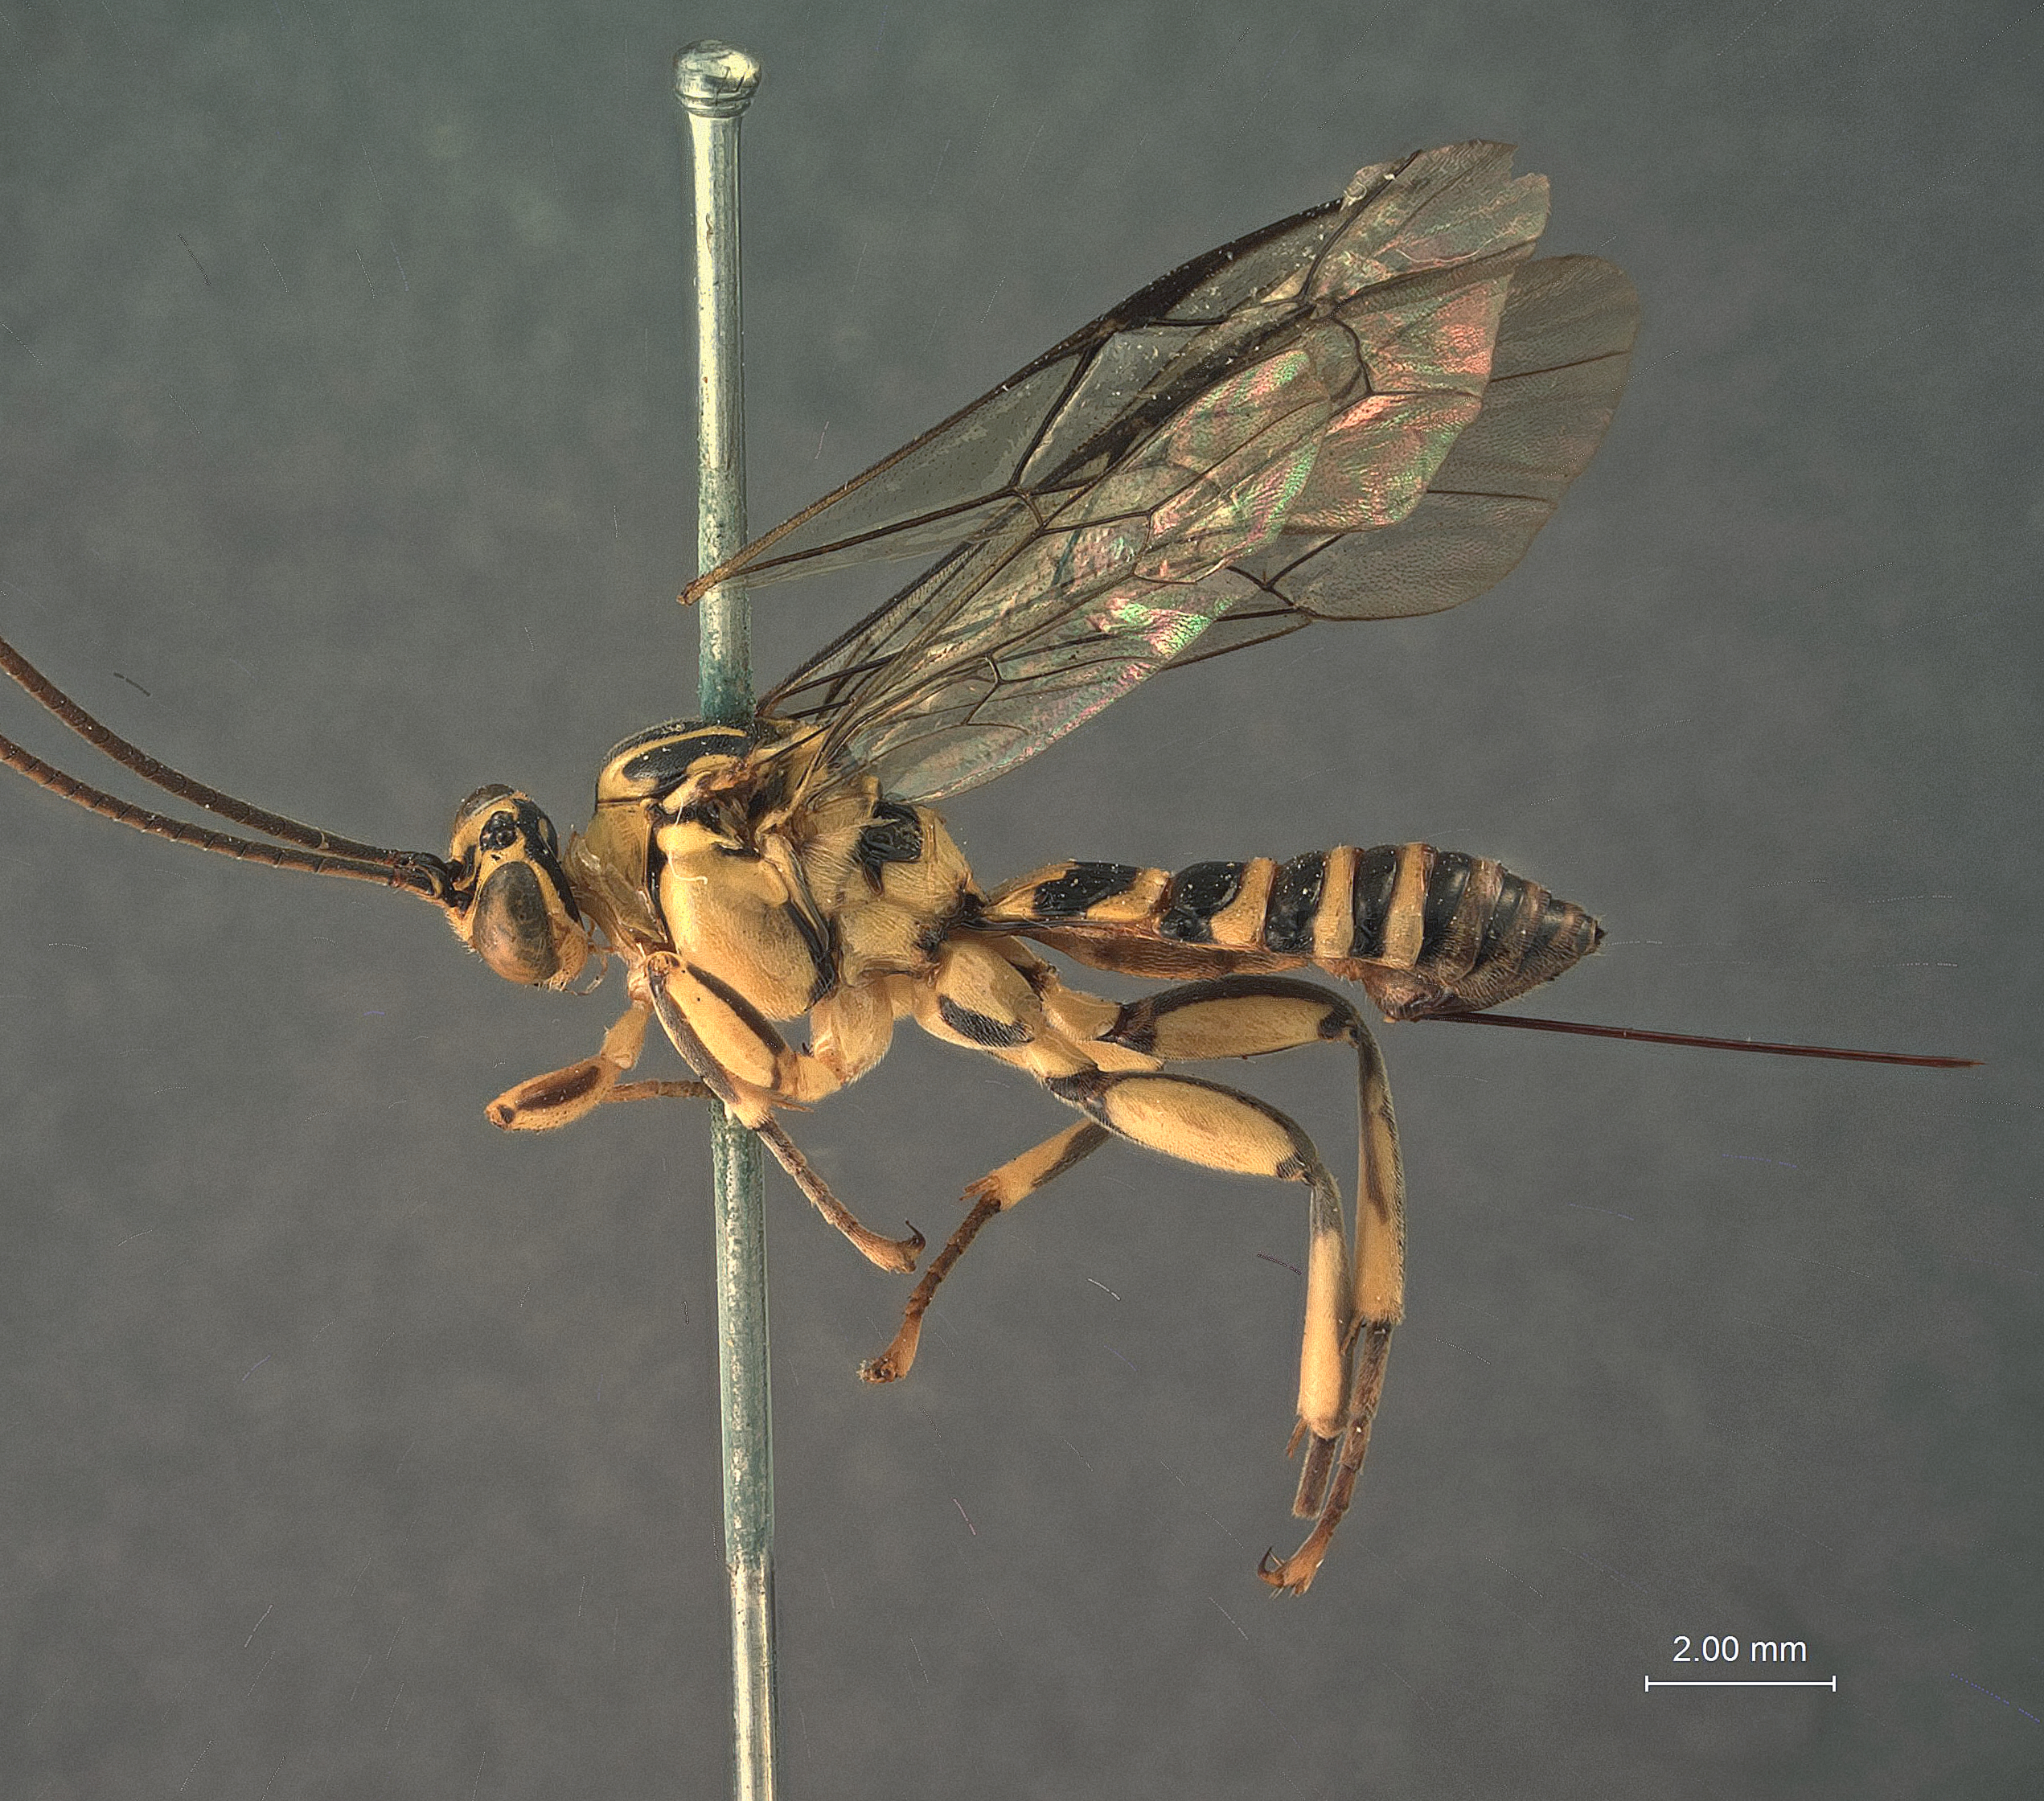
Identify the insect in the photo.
Theronia fidentia
